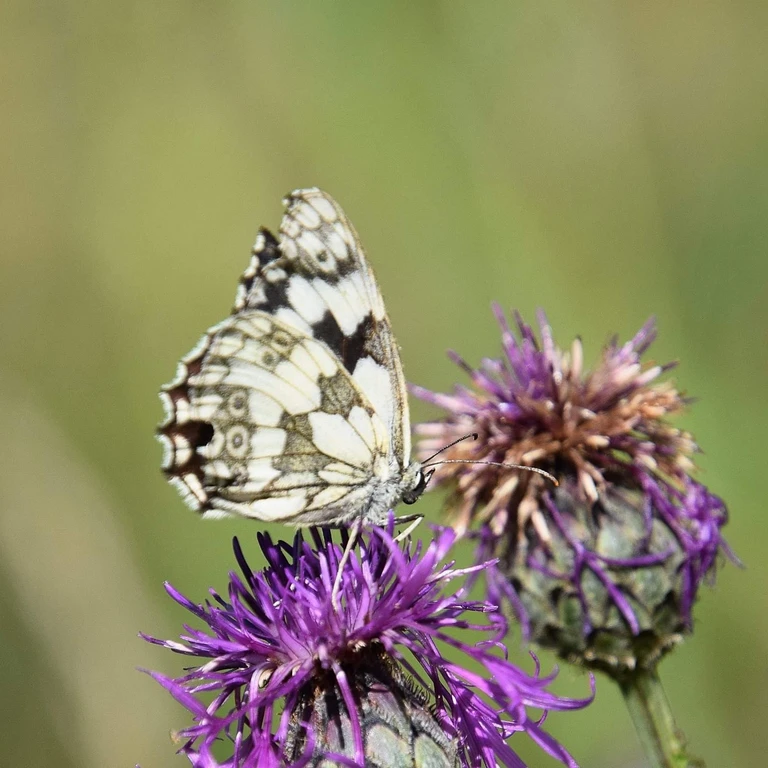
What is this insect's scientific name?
Melanargia galathea
